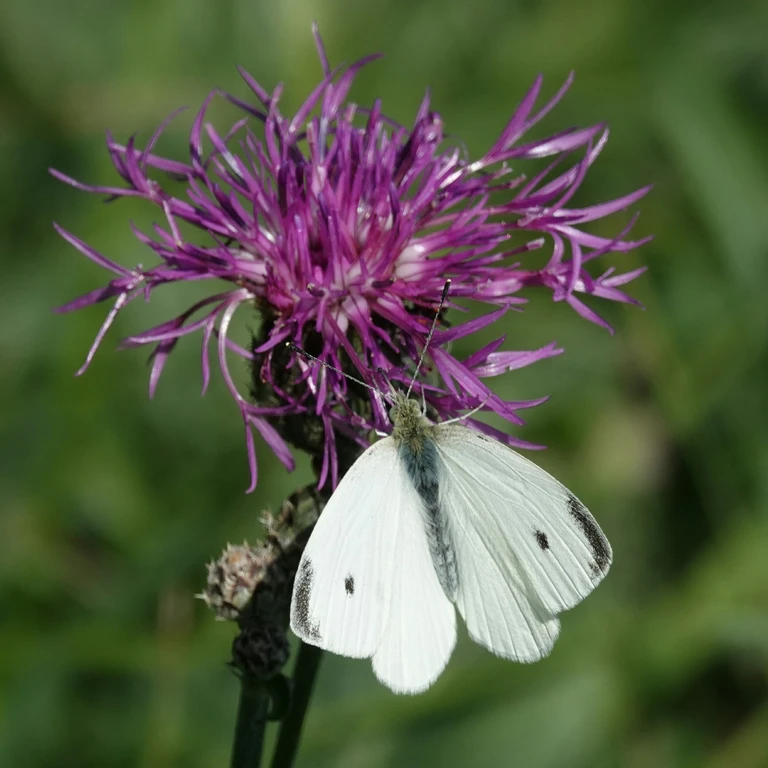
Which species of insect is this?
Pieris rapae
